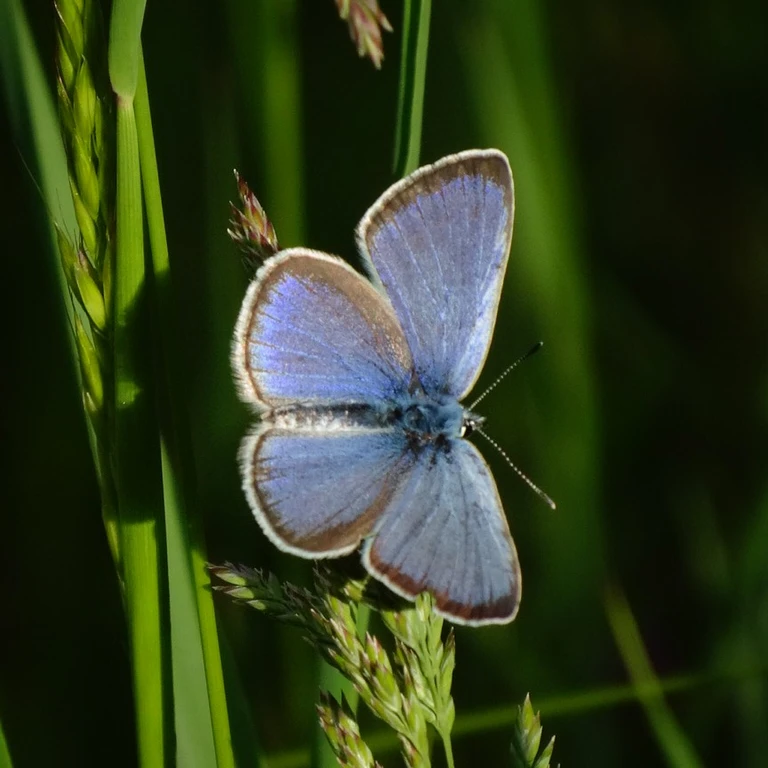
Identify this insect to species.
Glaucopsyche alexis
